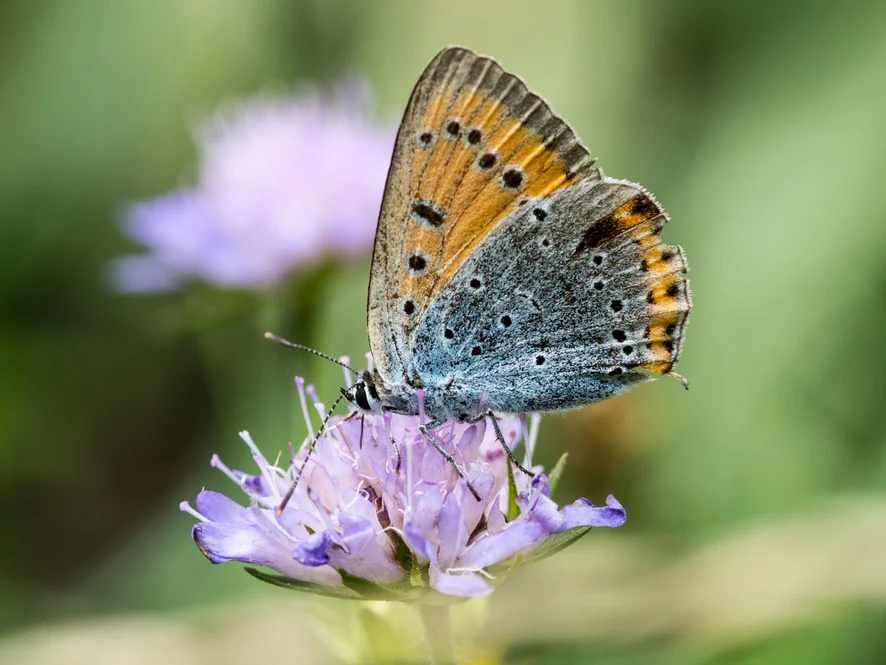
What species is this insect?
Lycaena dispar
